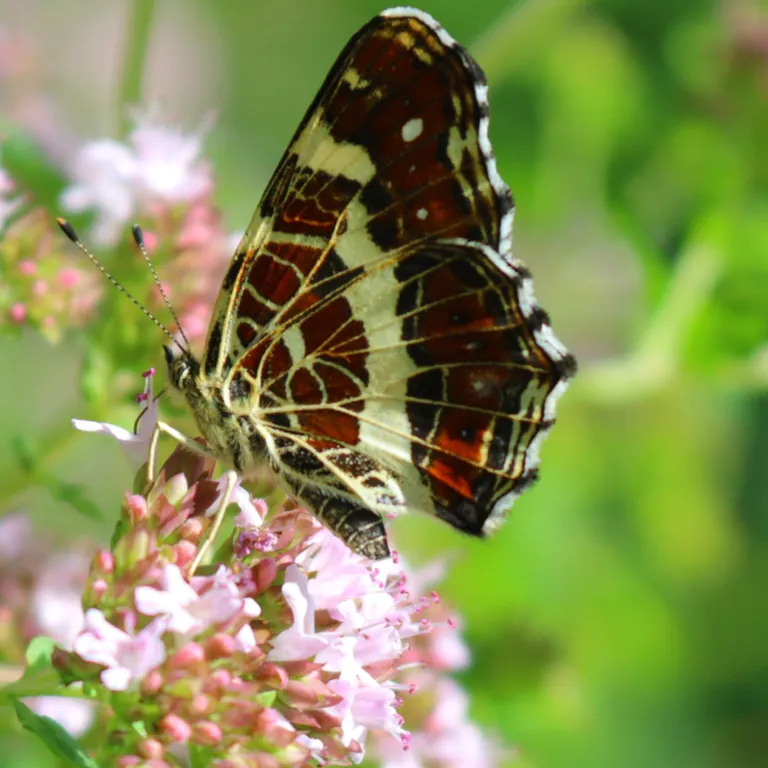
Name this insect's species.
Araschnia levana
